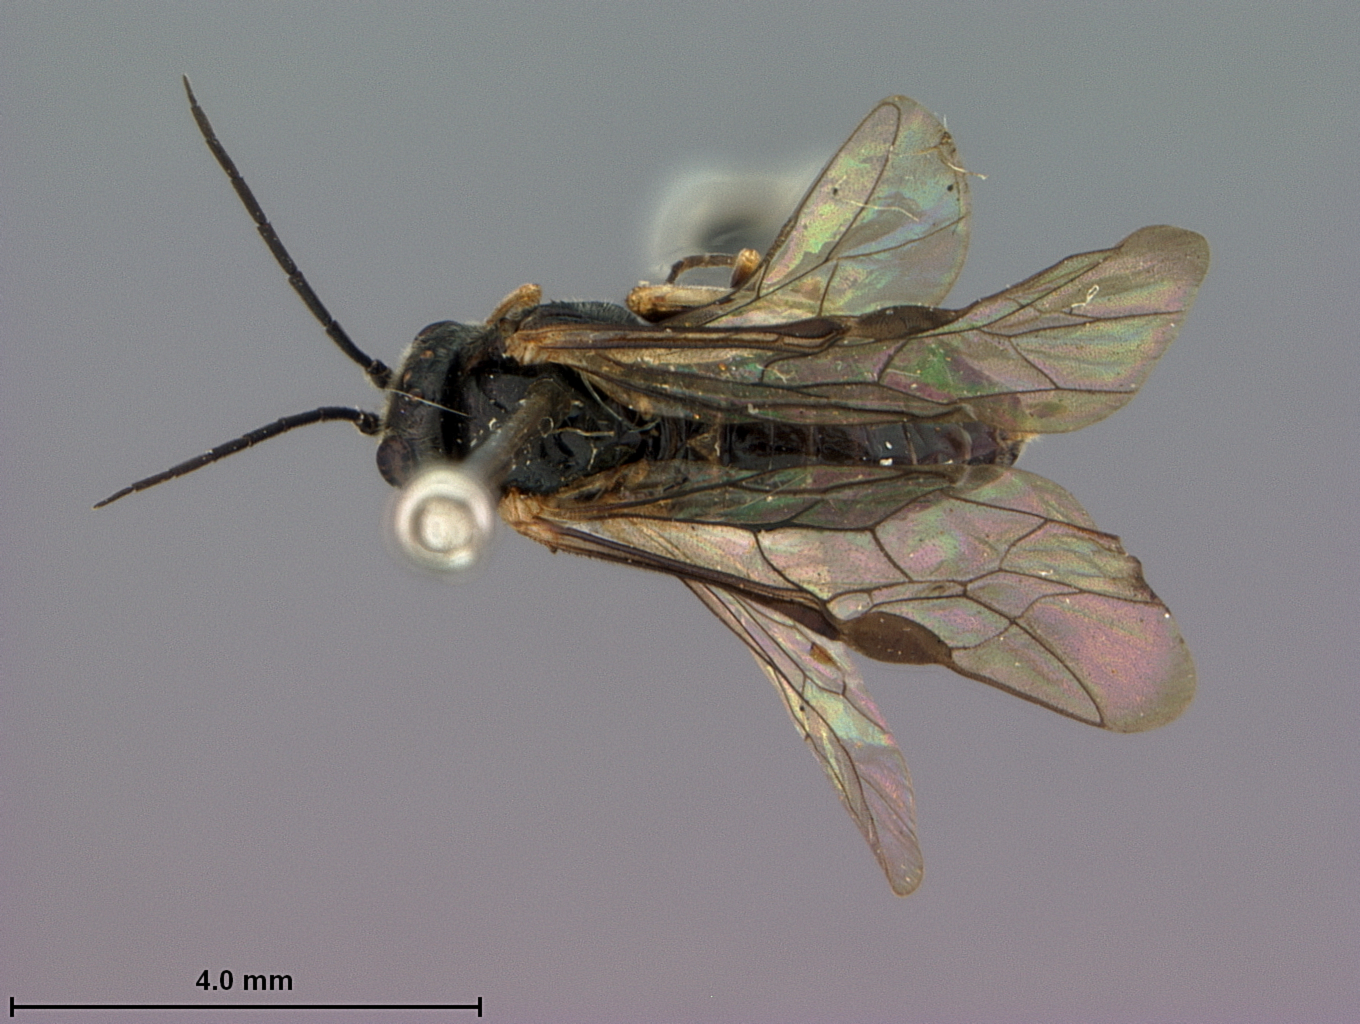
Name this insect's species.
Claremontia typica
